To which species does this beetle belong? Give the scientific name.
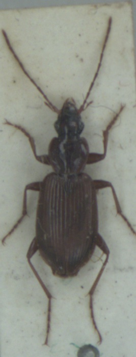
Platynus livens
